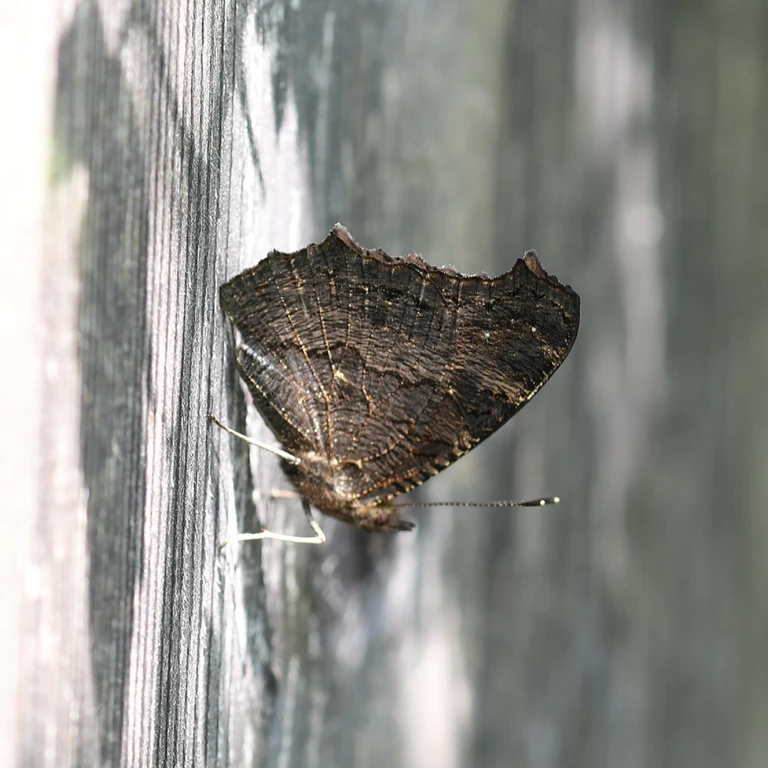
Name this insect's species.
Aglais io
